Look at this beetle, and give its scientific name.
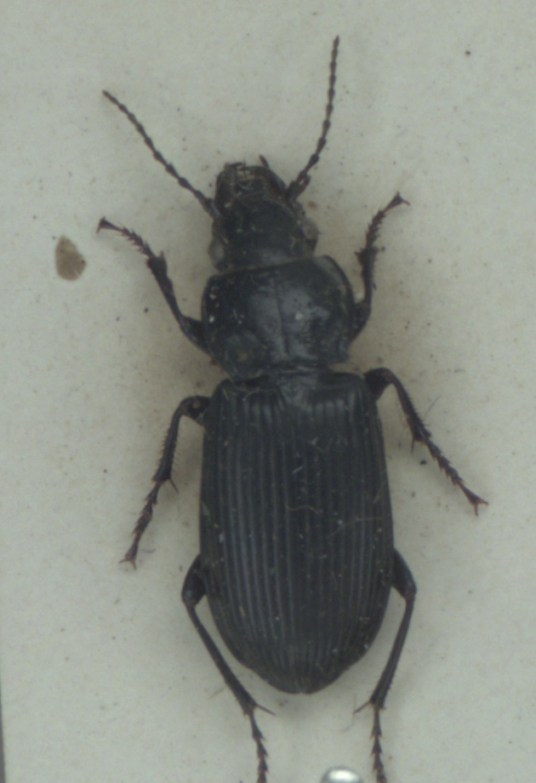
Pterostichus melanarius
